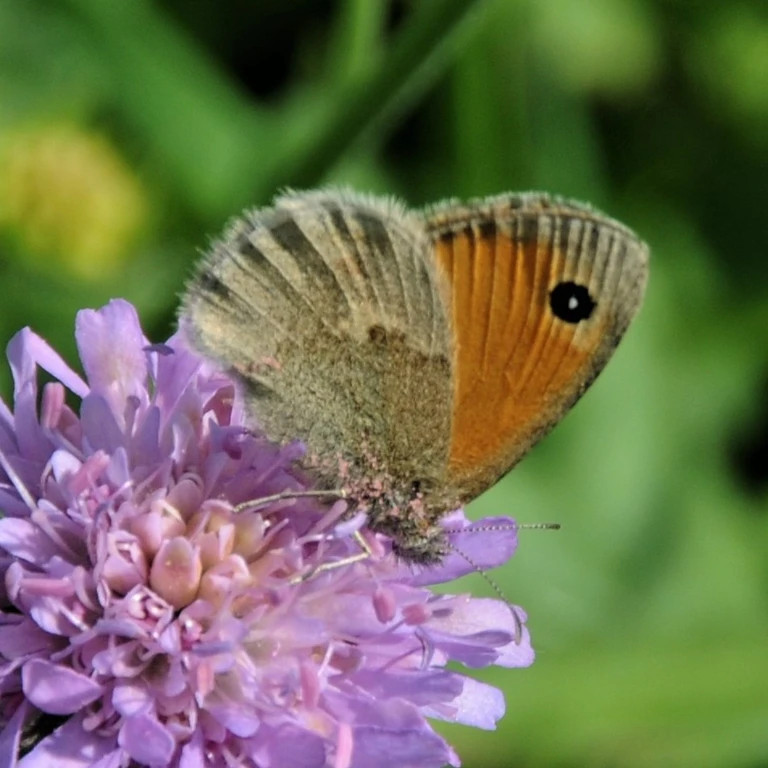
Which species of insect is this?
Coenonympha pamphilus
